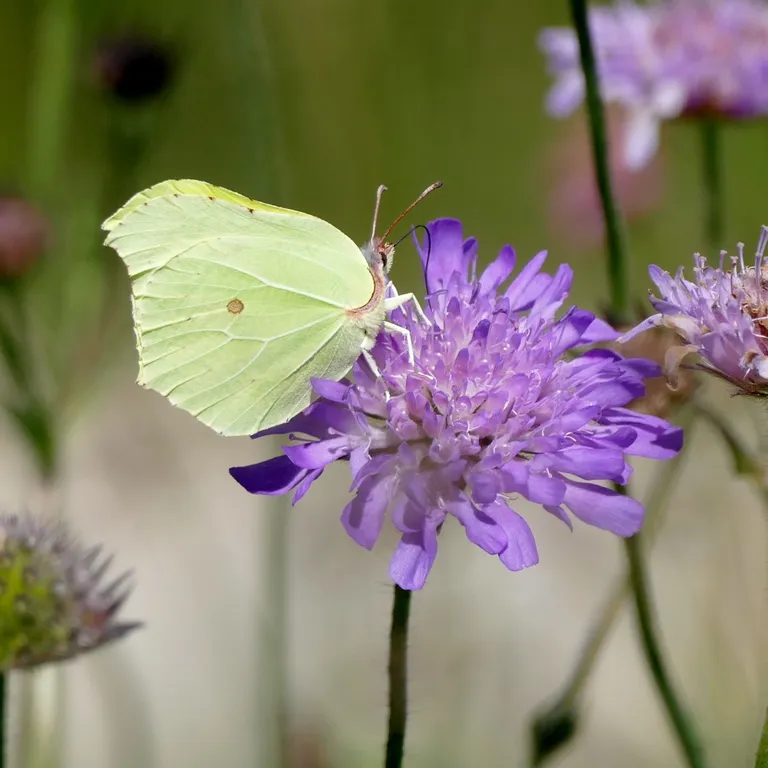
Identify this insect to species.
Gonepteryx rhamni
